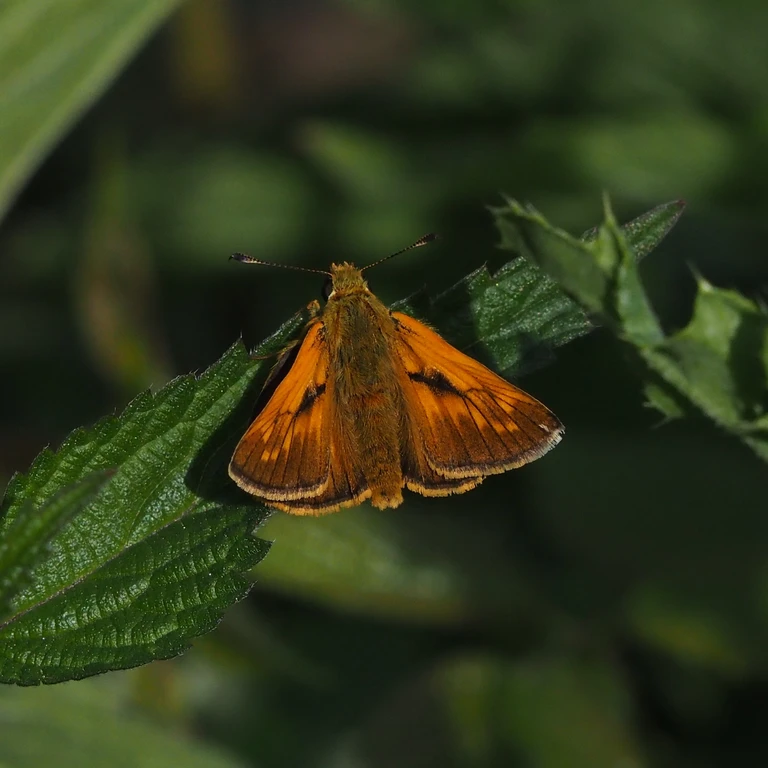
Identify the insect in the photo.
Ochlodes sylvanus (also Ochlodes venata)
